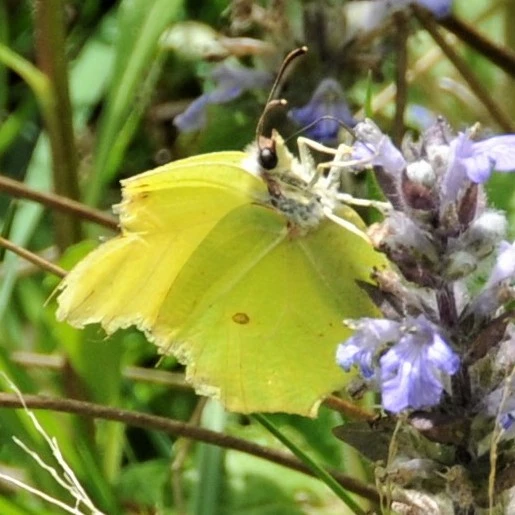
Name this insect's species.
Gonepteryx rhamni
